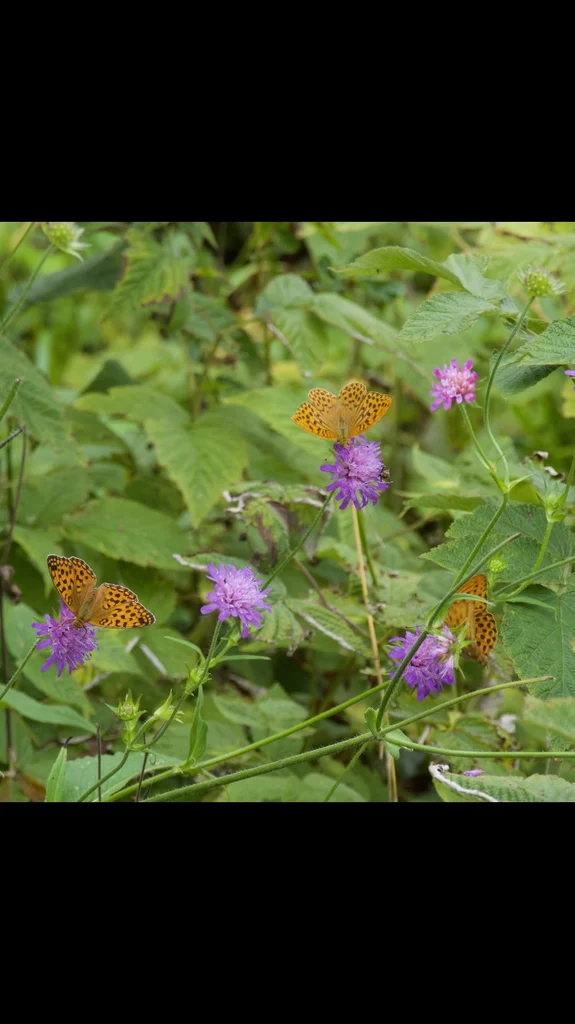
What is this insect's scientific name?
Argynnis paphia
